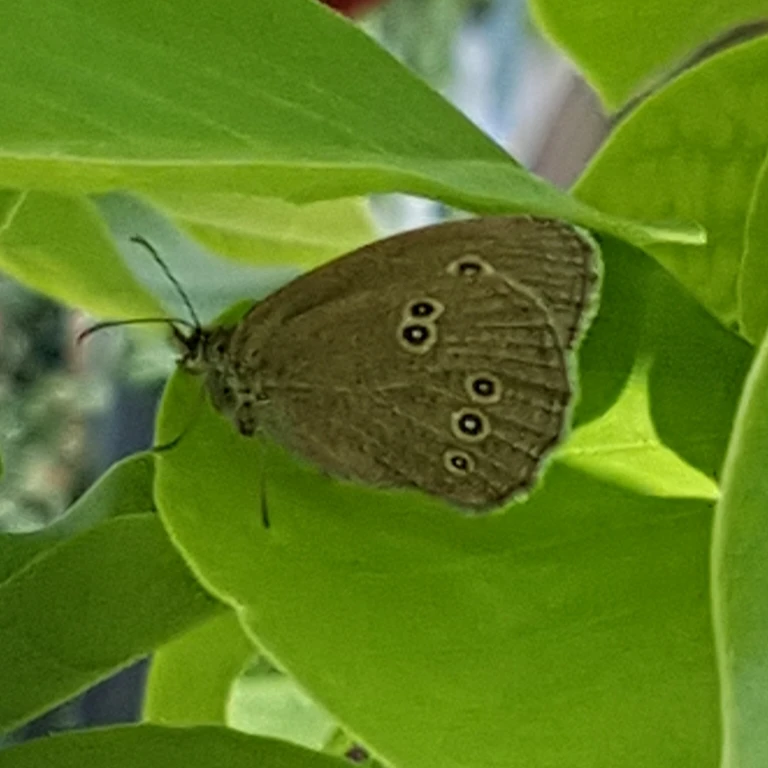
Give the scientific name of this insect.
Aphantopus hyperantus
